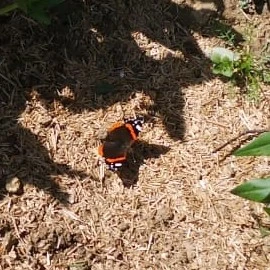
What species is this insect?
Vanessa atalanta
